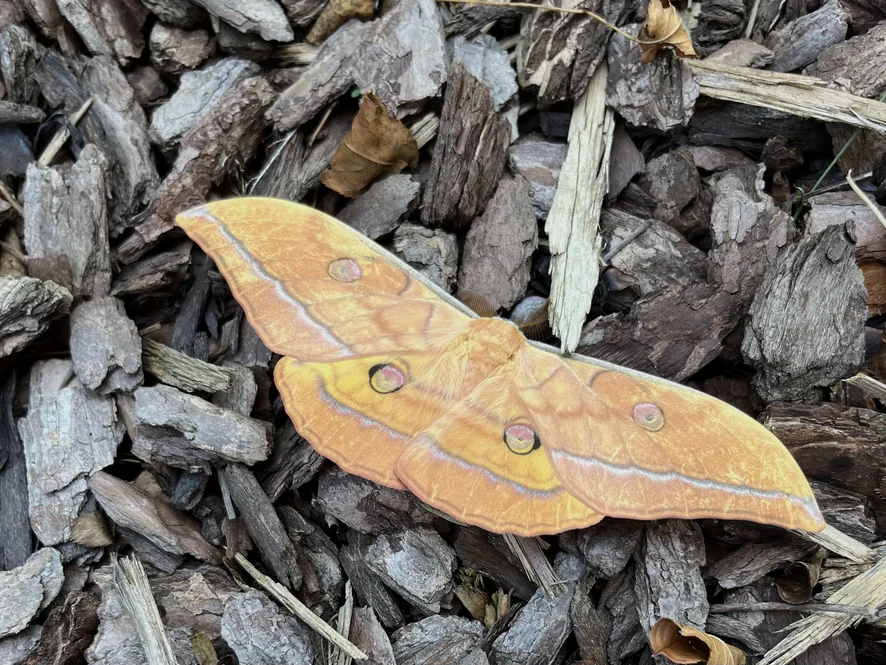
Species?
Antheraea yamamai
